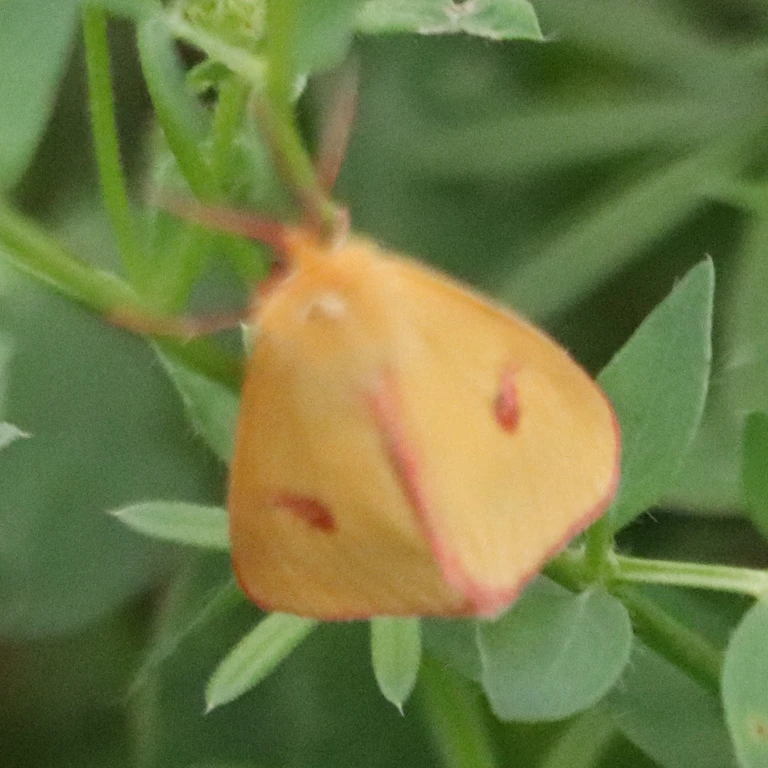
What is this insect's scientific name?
Diacrisia sannio
